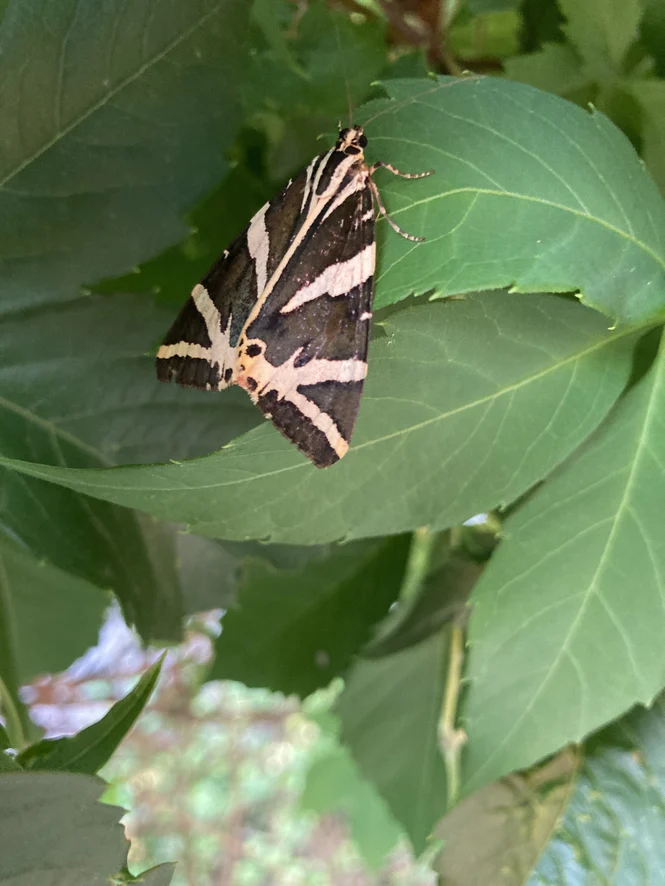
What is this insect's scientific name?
Euplagia quadripunctaria
